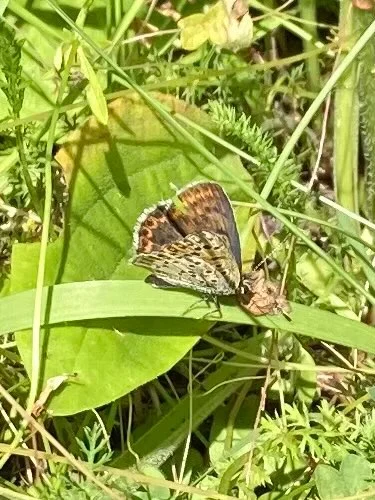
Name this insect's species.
Lycaena tityrus (also Loweia tityrus)
